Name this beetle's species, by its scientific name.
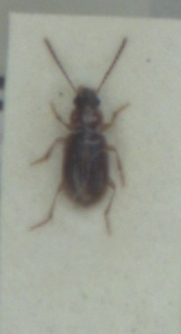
Acupalpus dubius
